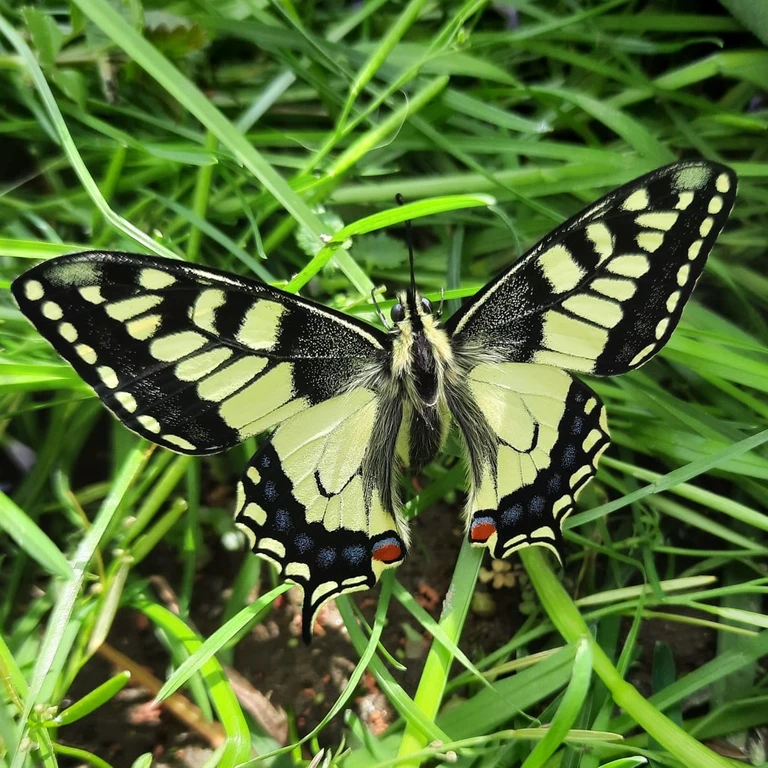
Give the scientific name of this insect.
Papilio machaon
